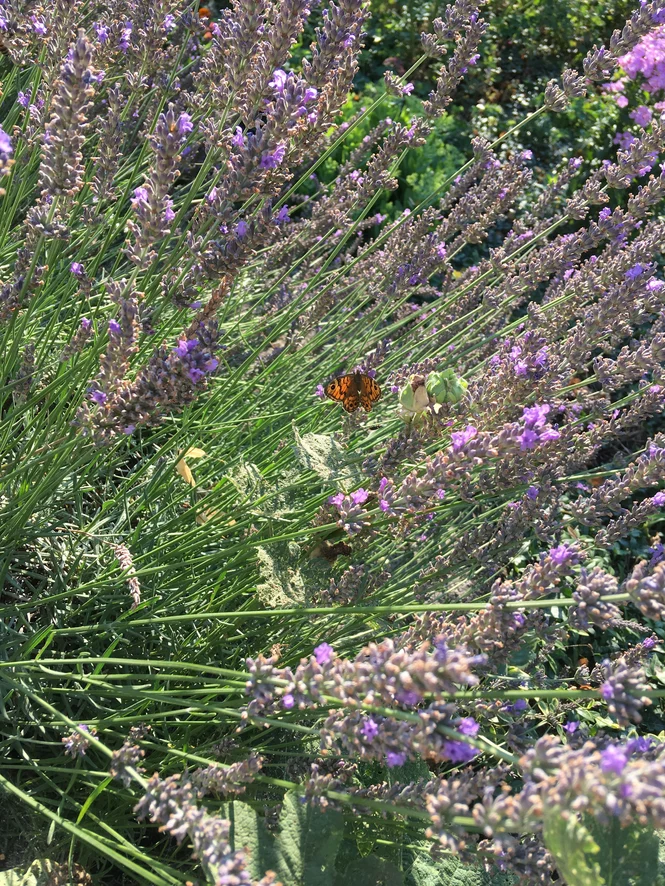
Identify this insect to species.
Lasiommata megera (also Pararge megera)
